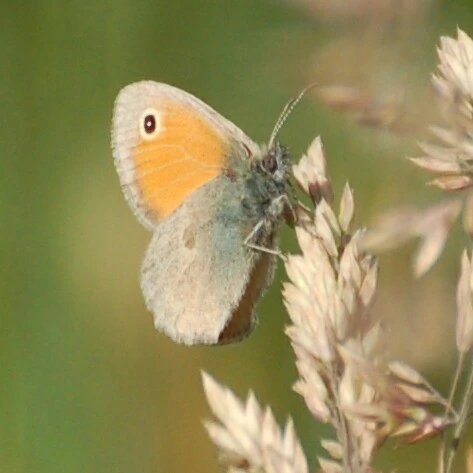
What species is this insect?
Coenonympha pamphilus
